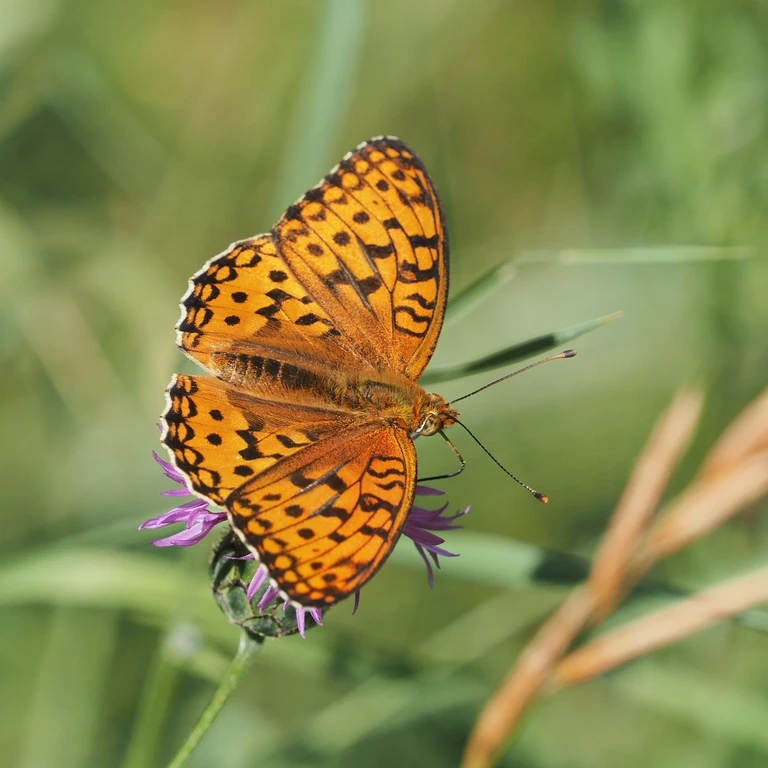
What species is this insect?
Fabriciana adippe
